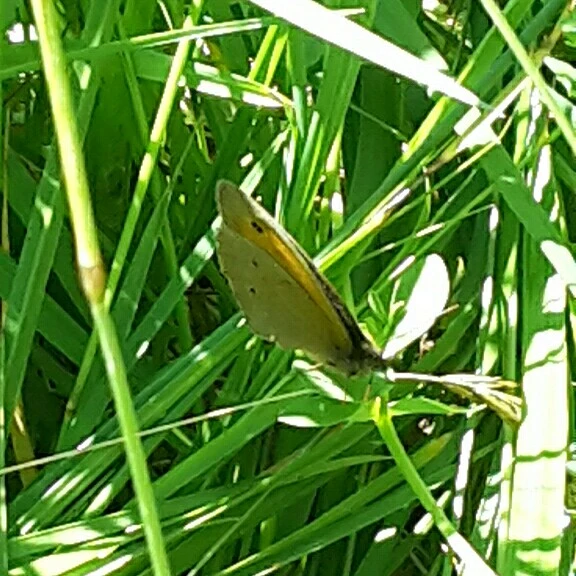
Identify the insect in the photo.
Maniola jurtina
